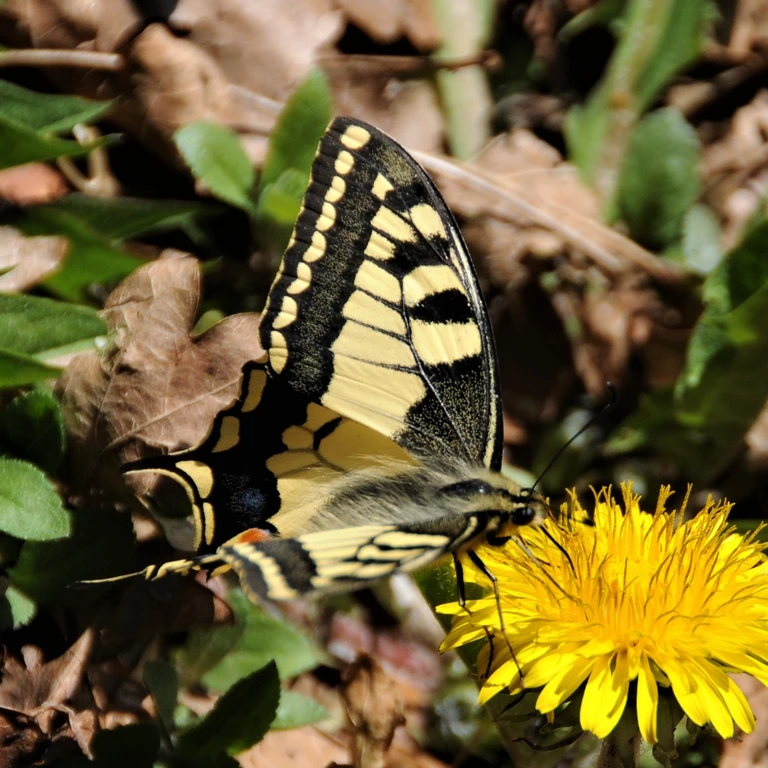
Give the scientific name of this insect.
Papilio machaon
